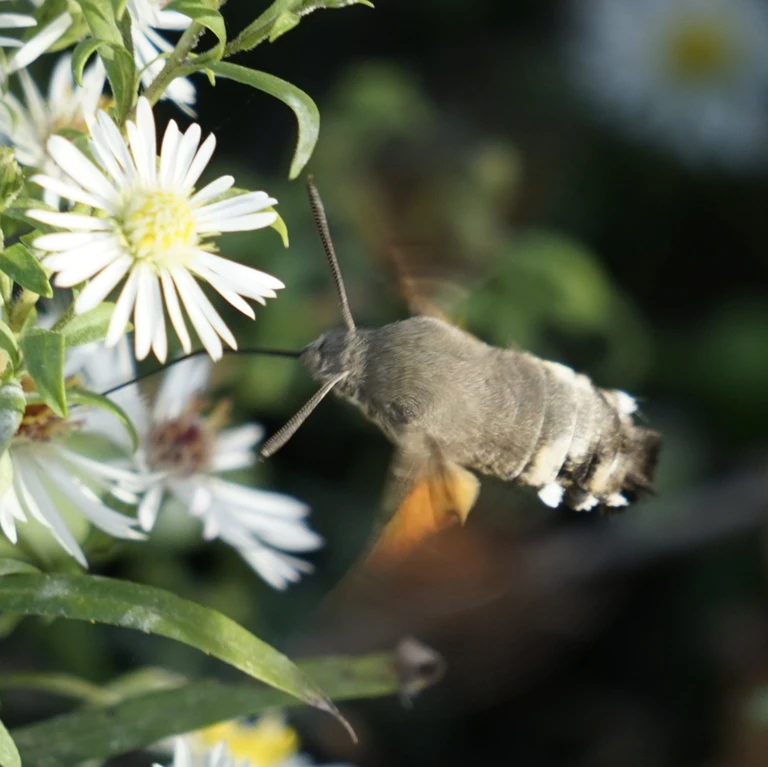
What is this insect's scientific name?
Macroglossum stellatarum
